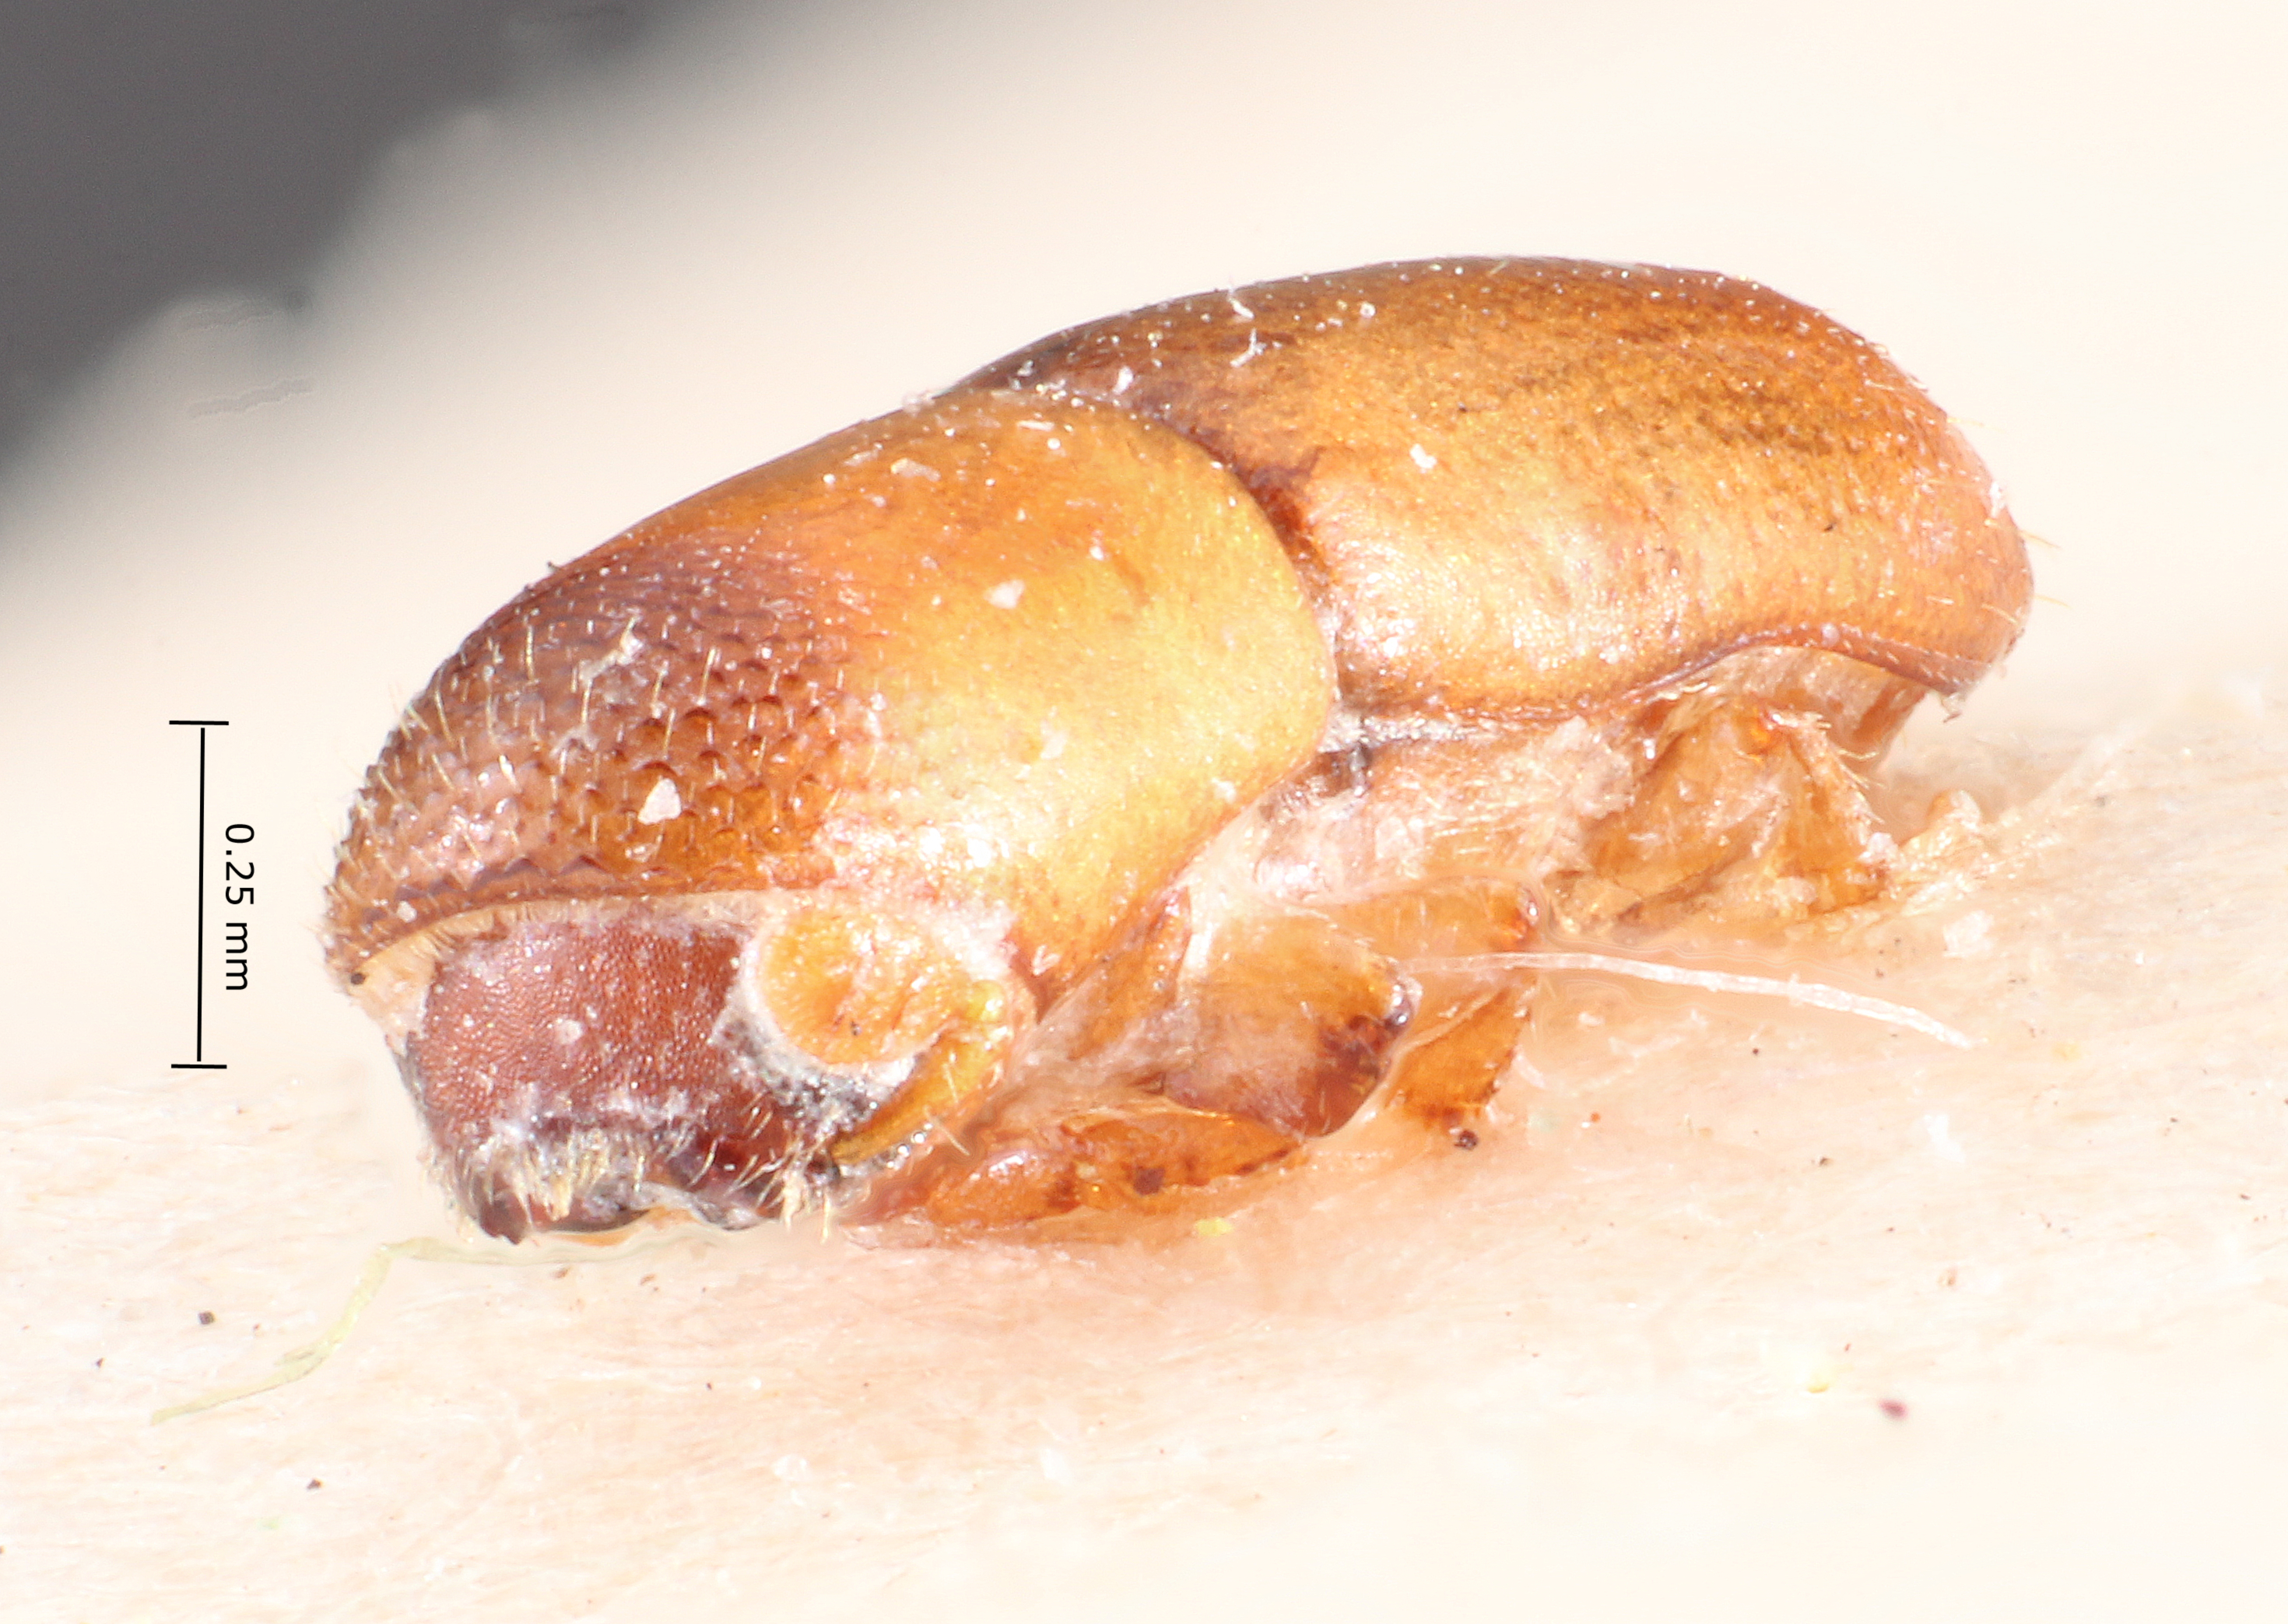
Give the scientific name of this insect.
Pterocyclon praeustum
